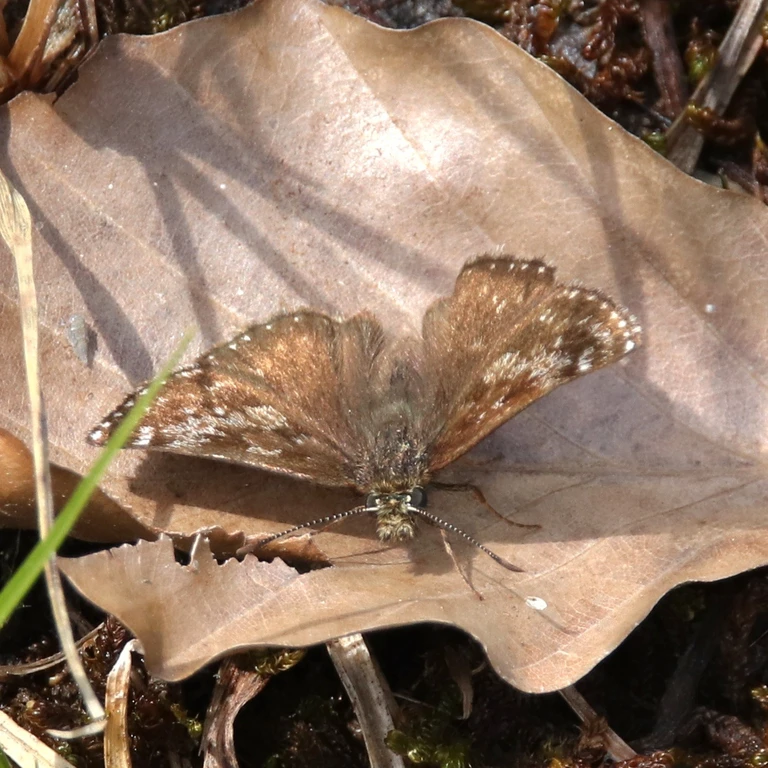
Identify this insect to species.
Erynnis tages
